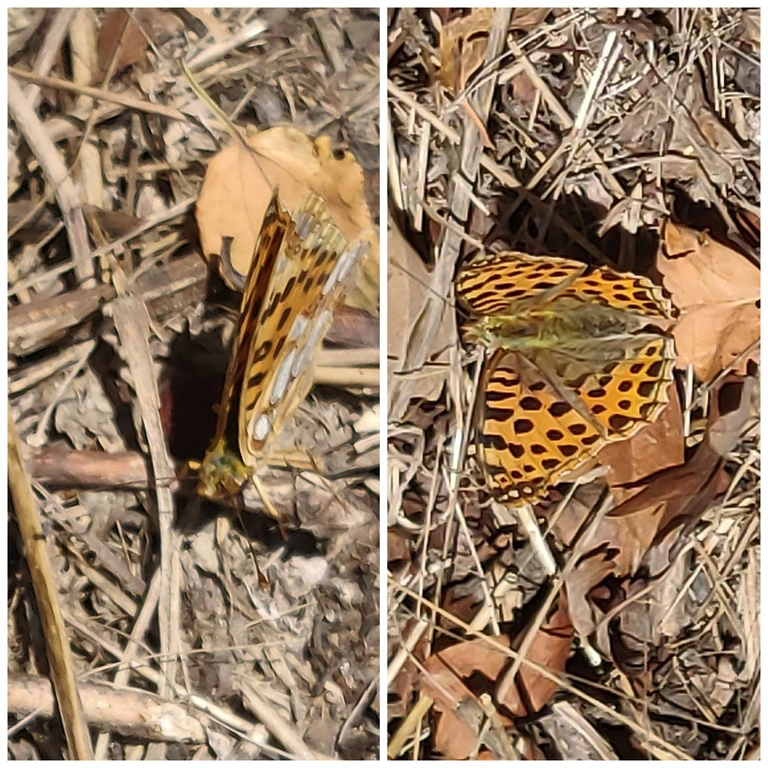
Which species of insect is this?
Issoria lathonia
